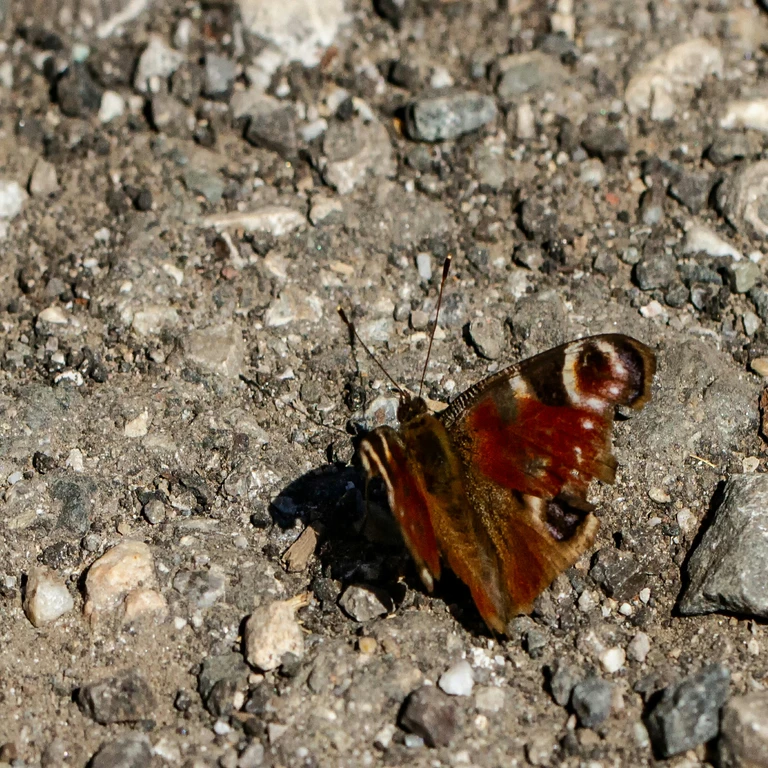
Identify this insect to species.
Aglais io
